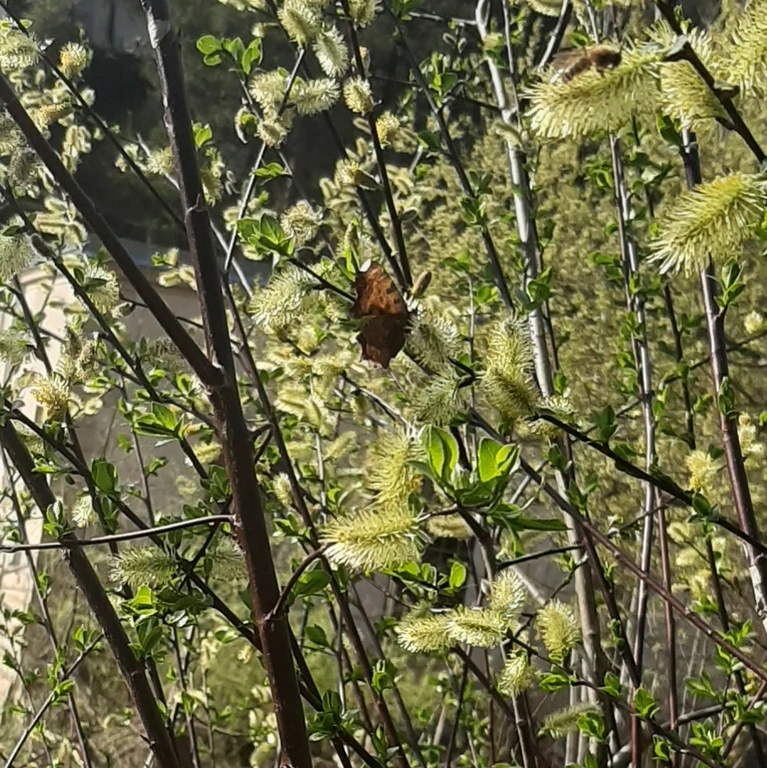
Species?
Polygonia c-album
